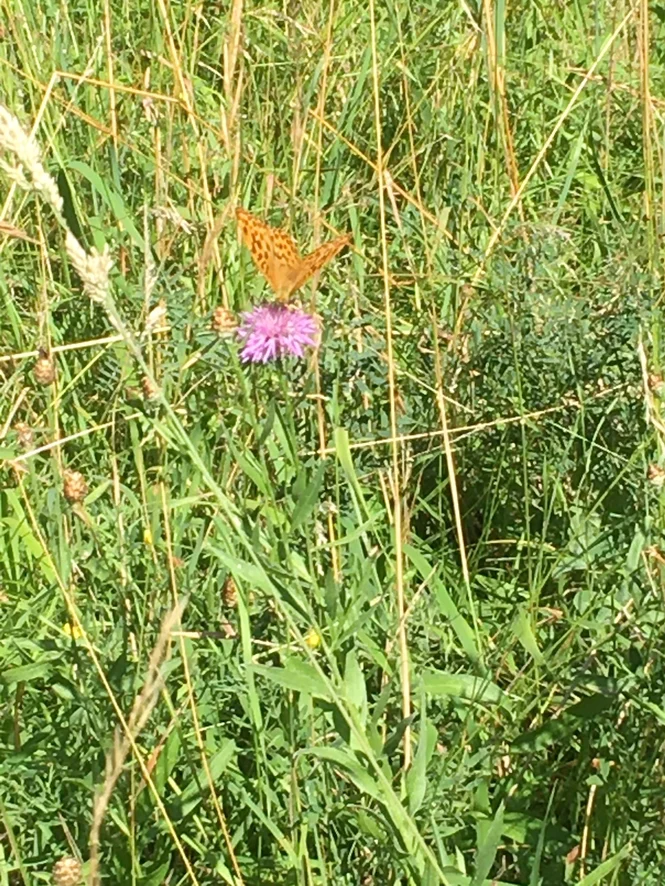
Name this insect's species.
Argynnis paphia
